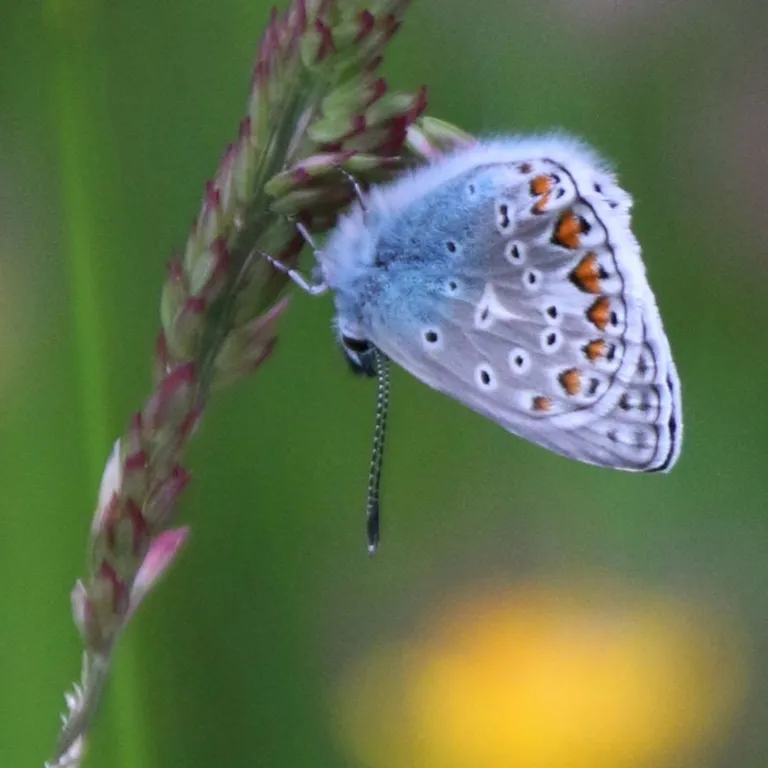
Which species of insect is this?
Polyommatus icarus
